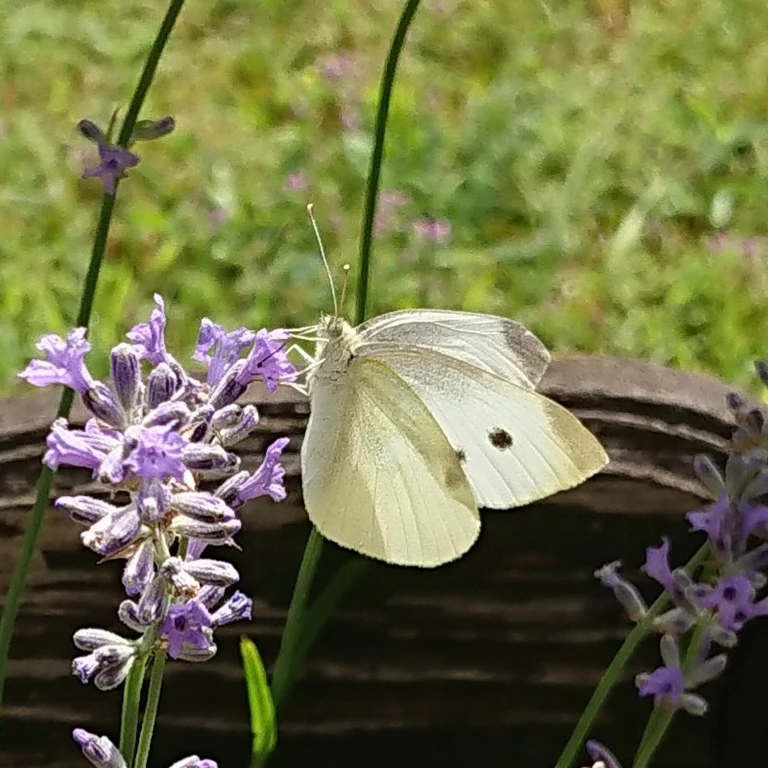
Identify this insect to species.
Pieris rapae
